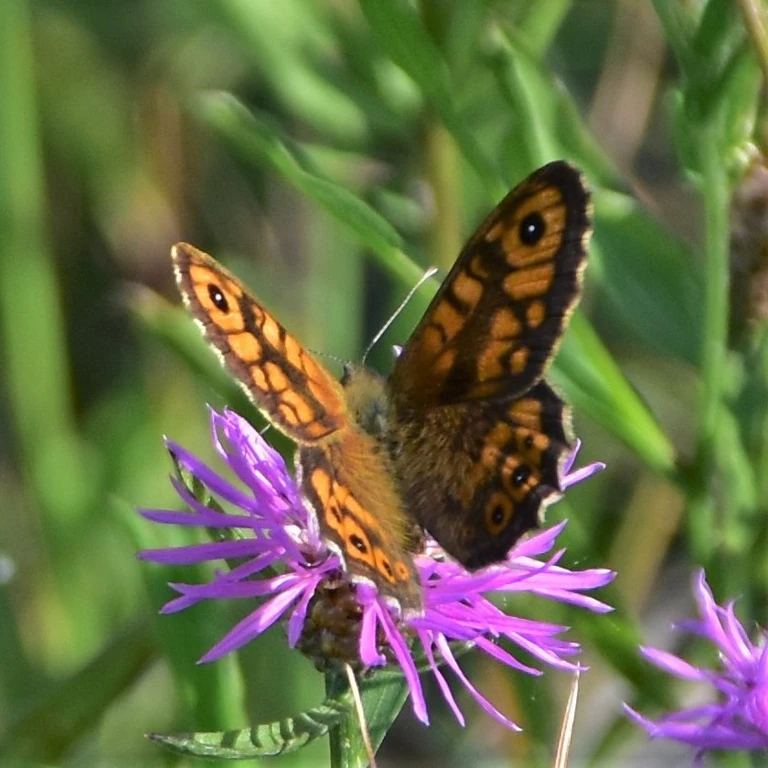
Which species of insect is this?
Lasiommata megera (also Pararge megera)
